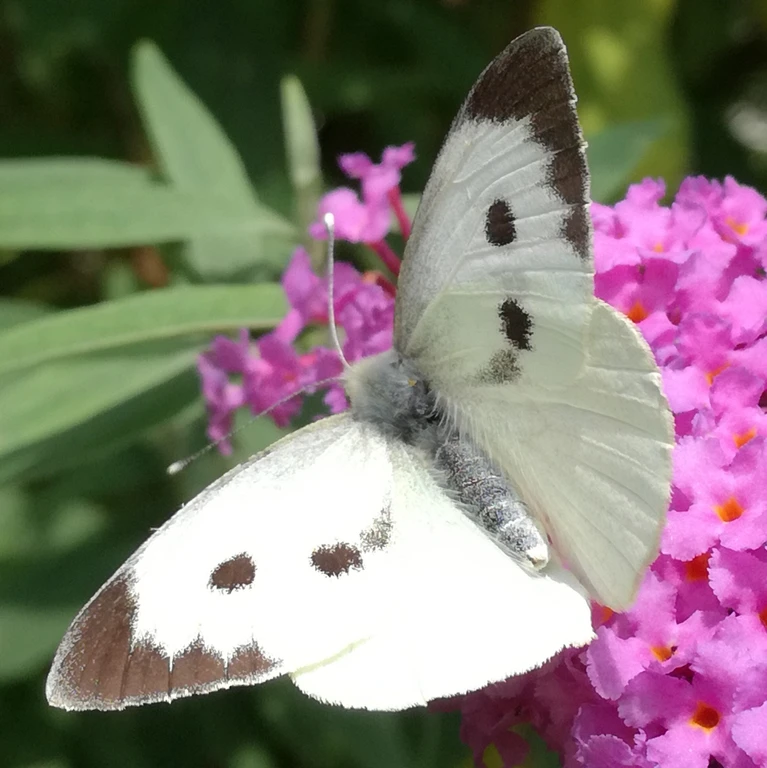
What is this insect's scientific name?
Pieris brassicae
